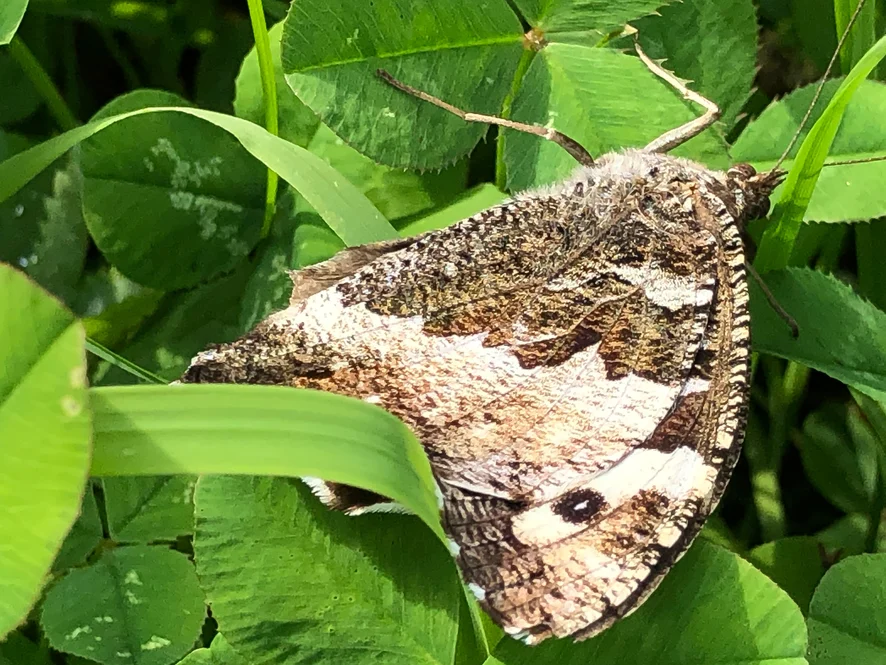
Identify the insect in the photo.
Brintesia circe
